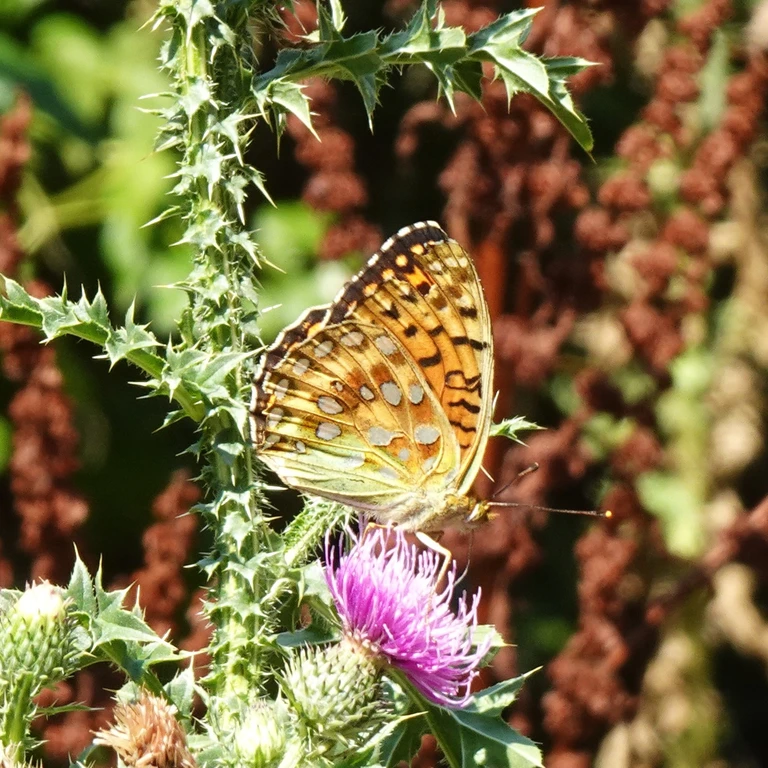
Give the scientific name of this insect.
Speyeria aglaja
